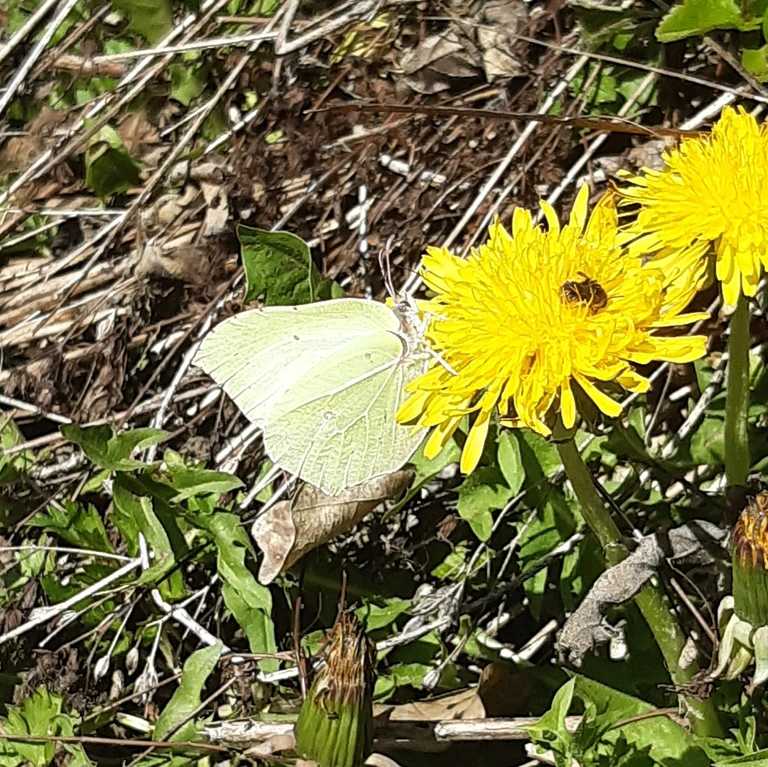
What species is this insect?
Gonepteryx rhamni
